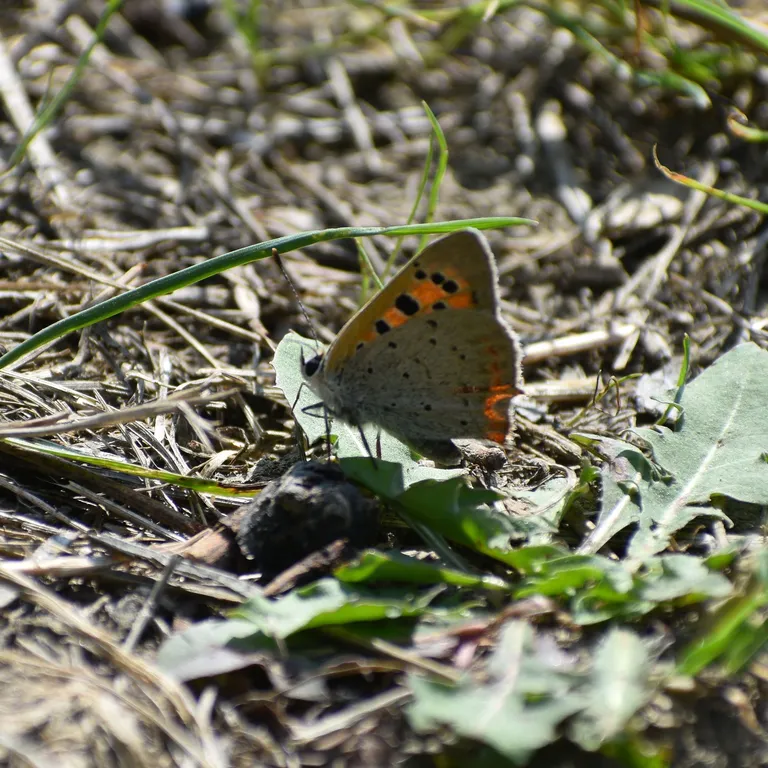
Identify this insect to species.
Lycaena phlaeas
